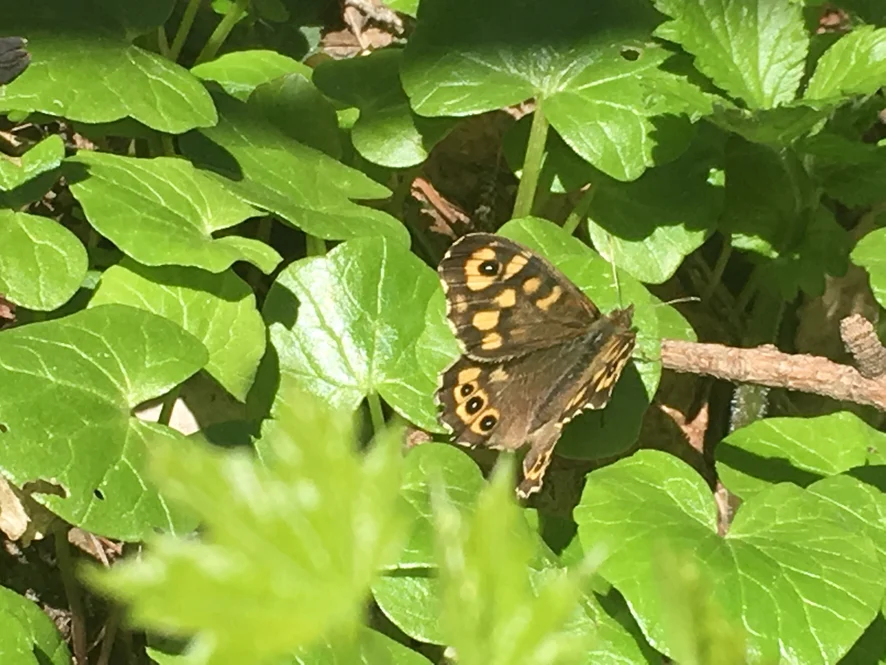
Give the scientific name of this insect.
Pararge aegeria
